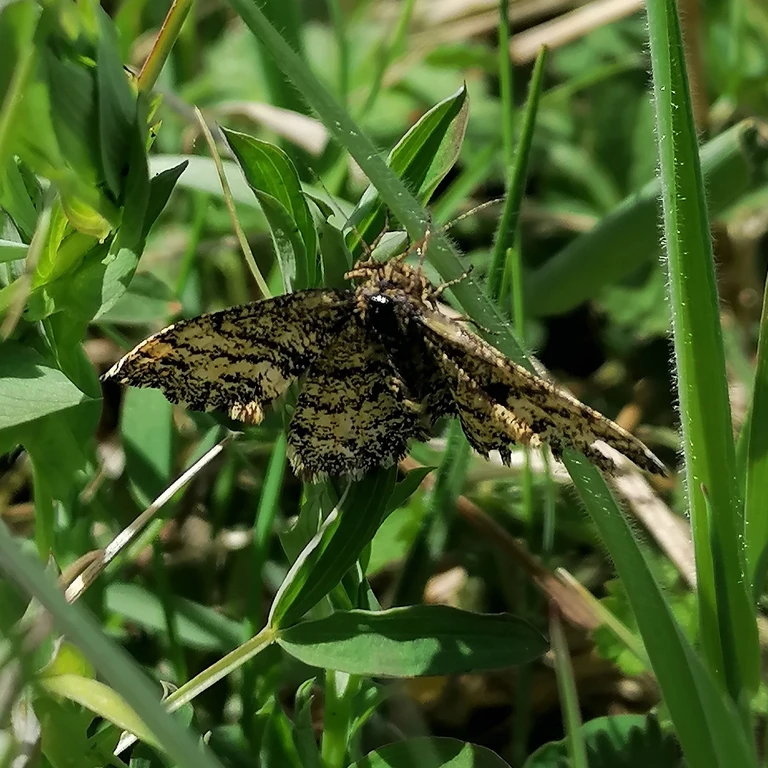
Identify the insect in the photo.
Ematurga atomaria
